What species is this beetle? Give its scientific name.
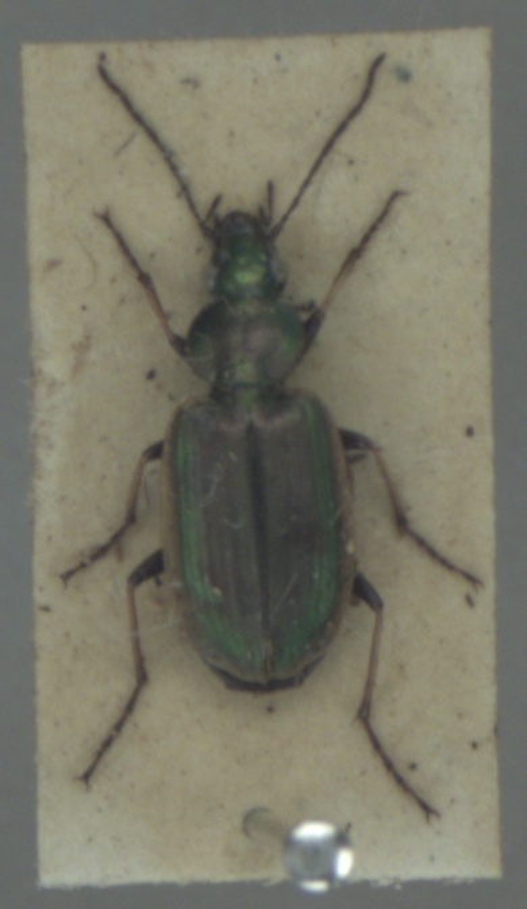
Agonum marginatum
